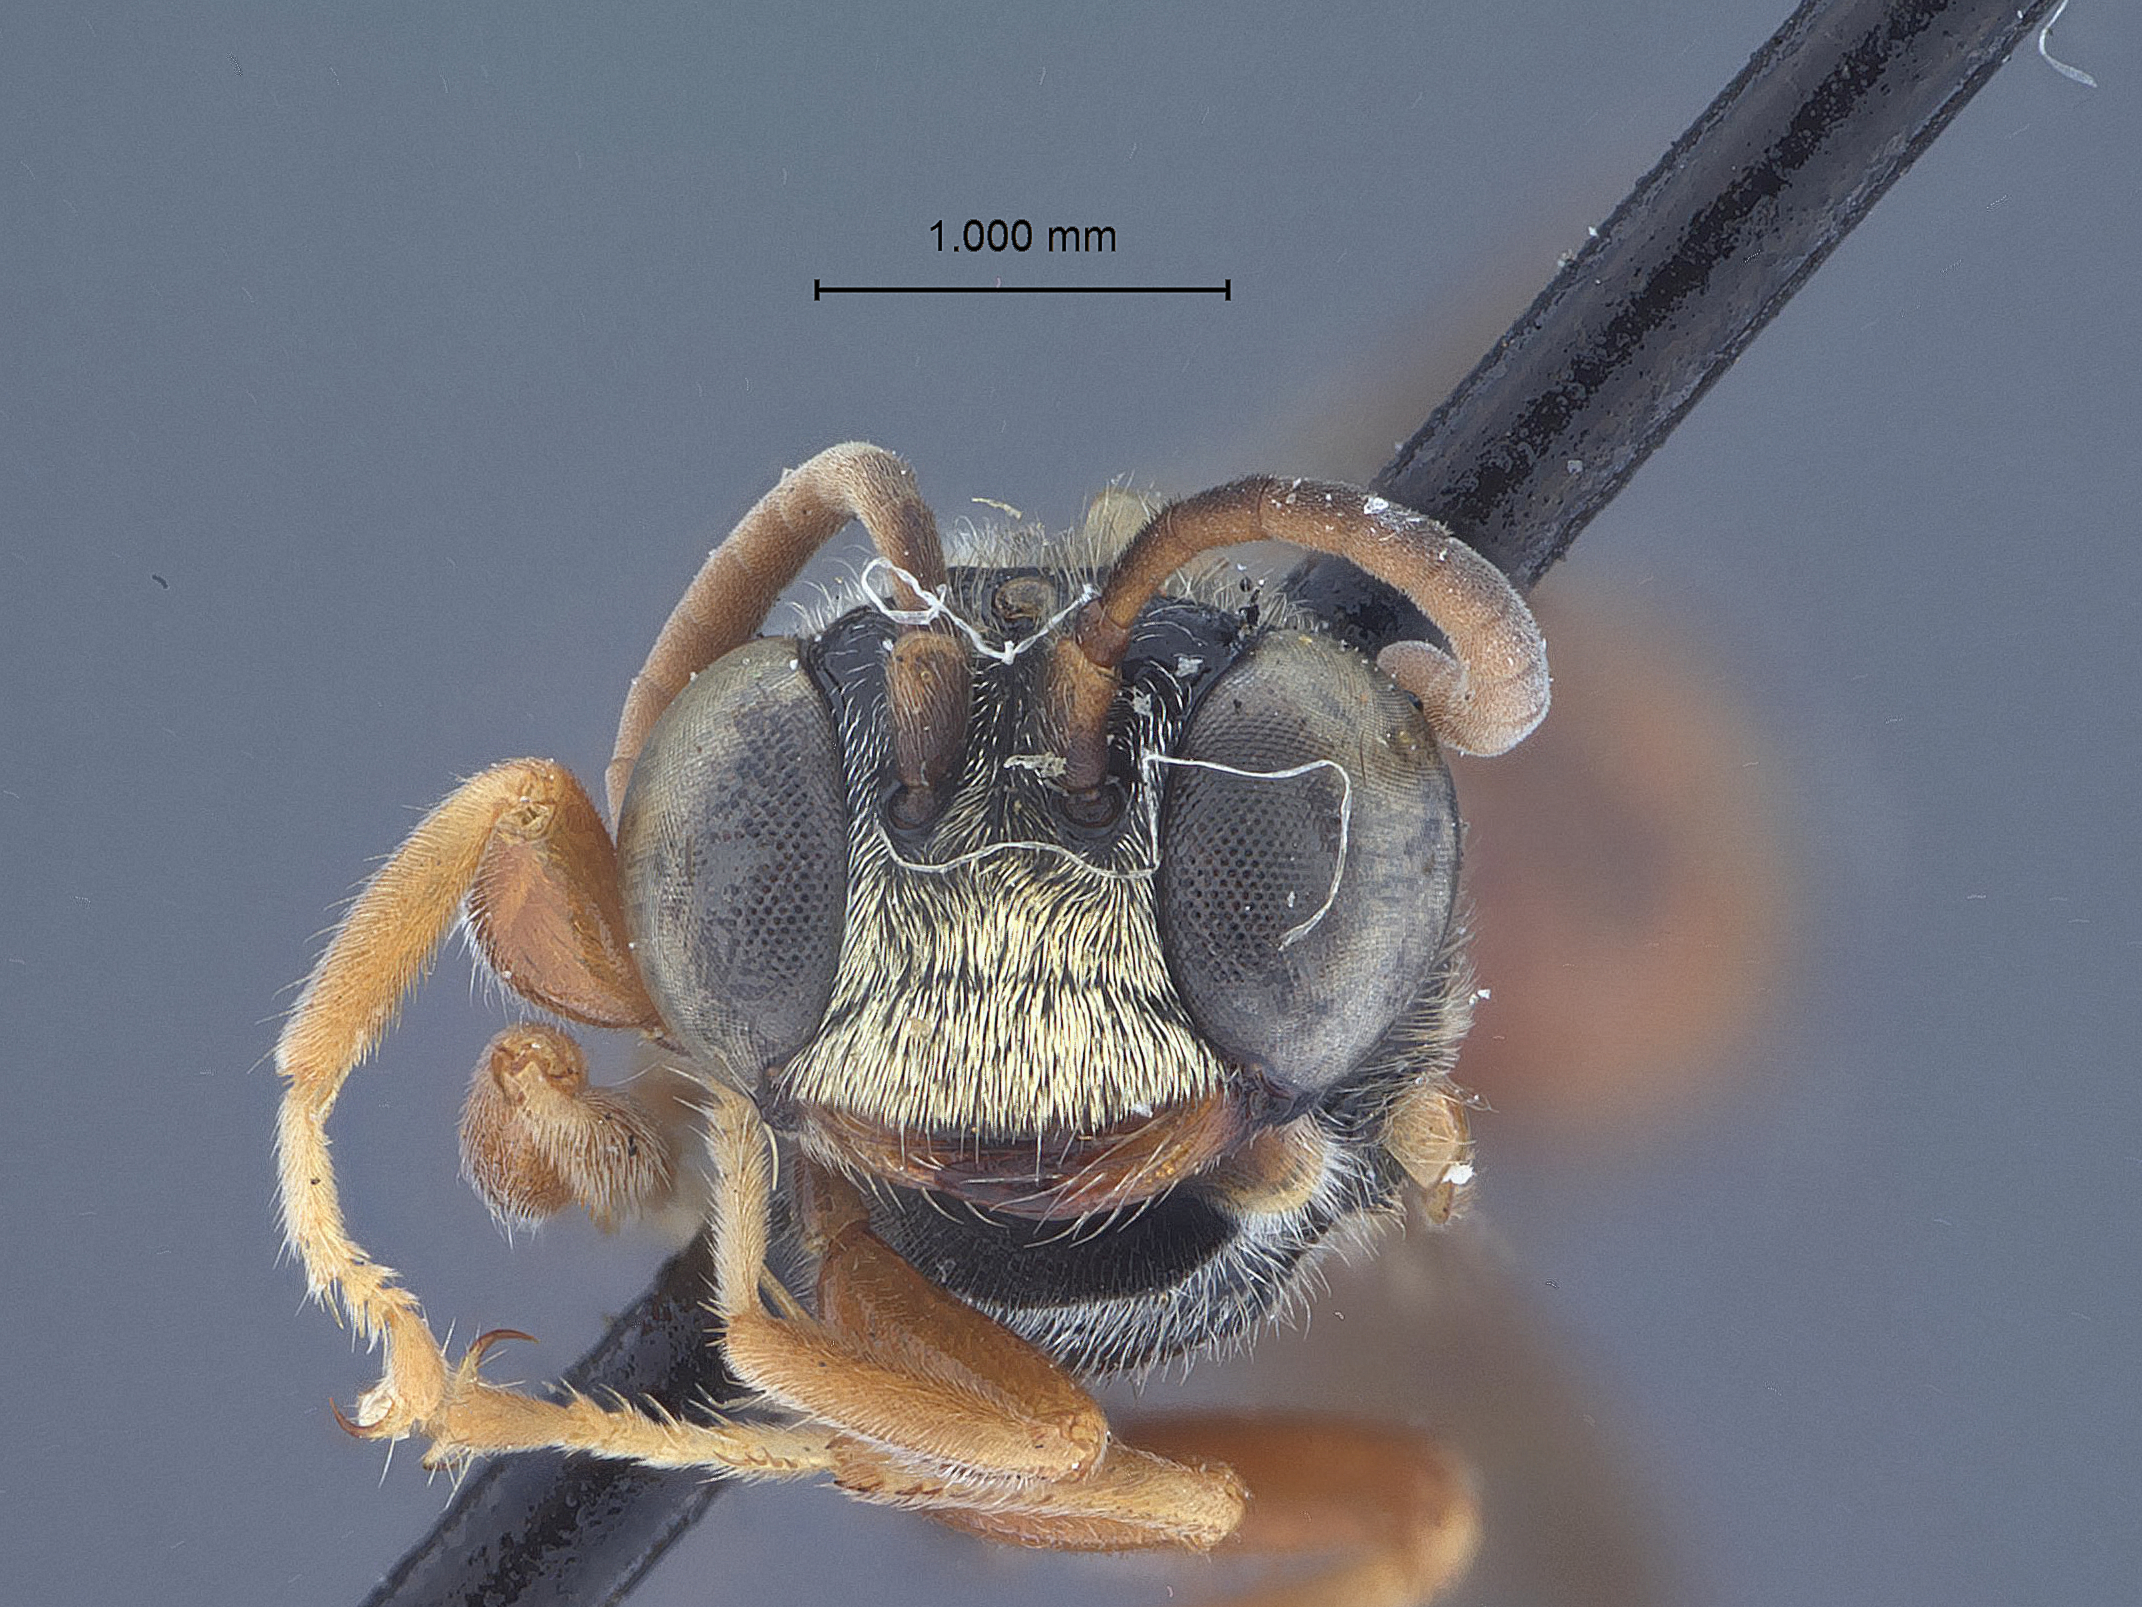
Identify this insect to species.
Psenia rufibasis
